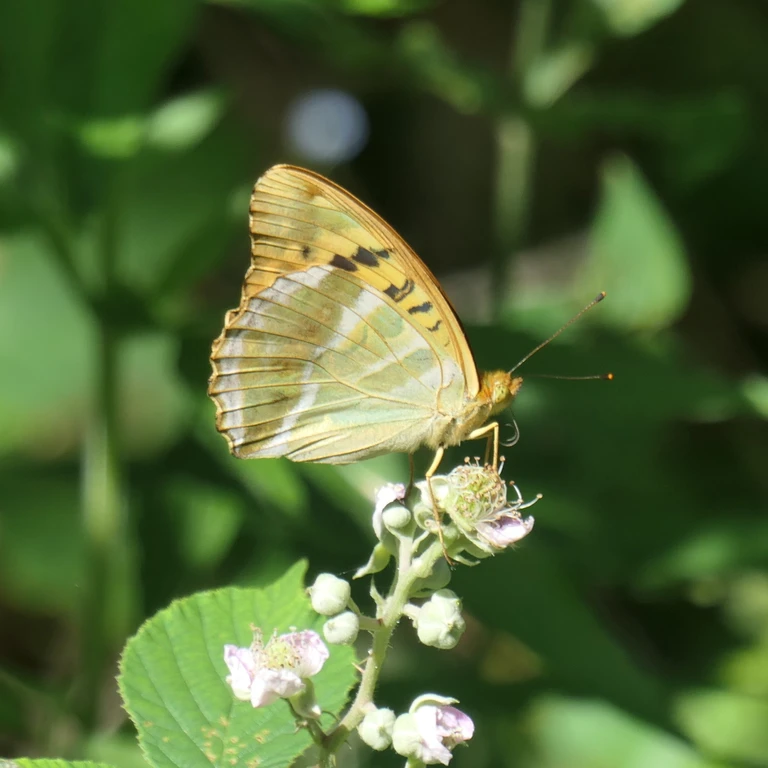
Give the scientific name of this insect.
Argynnis paphia
